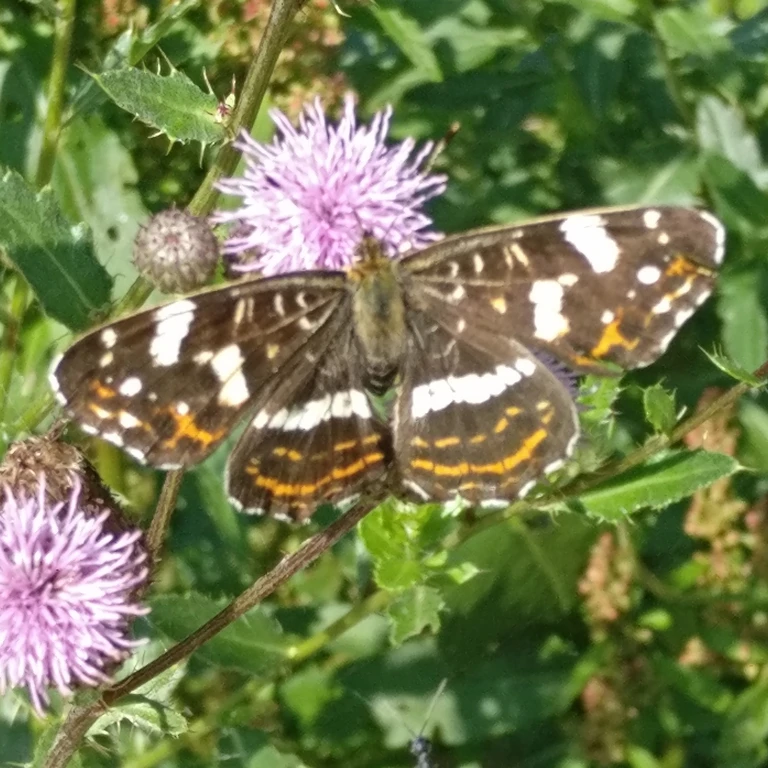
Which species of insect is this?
Araschnia levana
